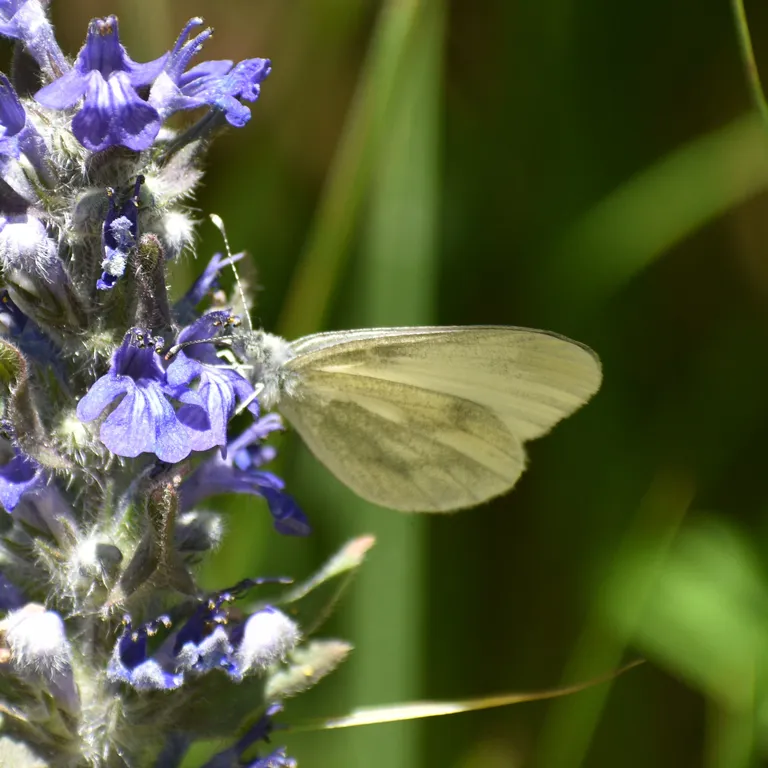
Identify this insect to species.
Leptidea sinapis/juvernica
